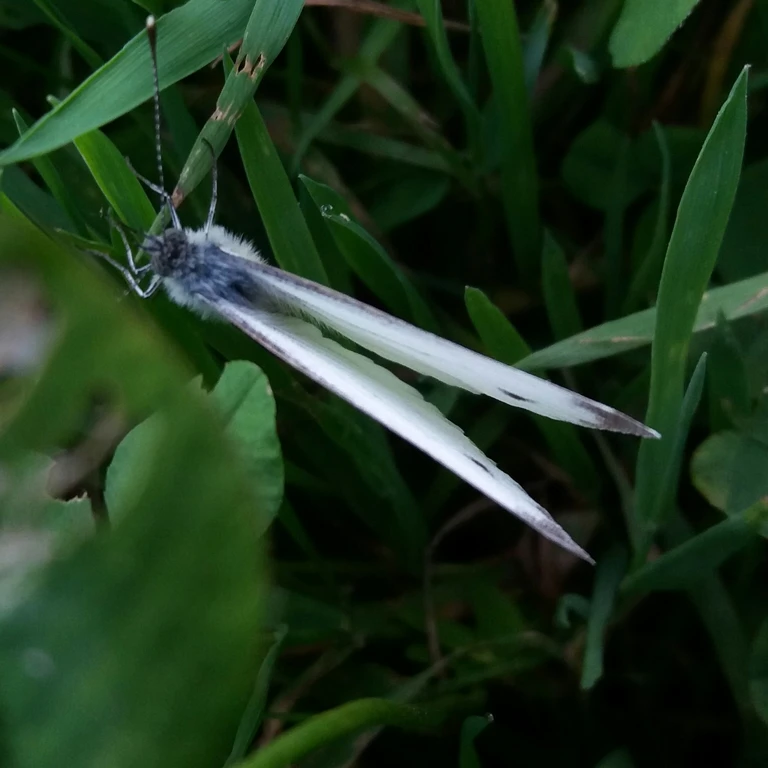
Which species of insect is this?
Pieris napi
